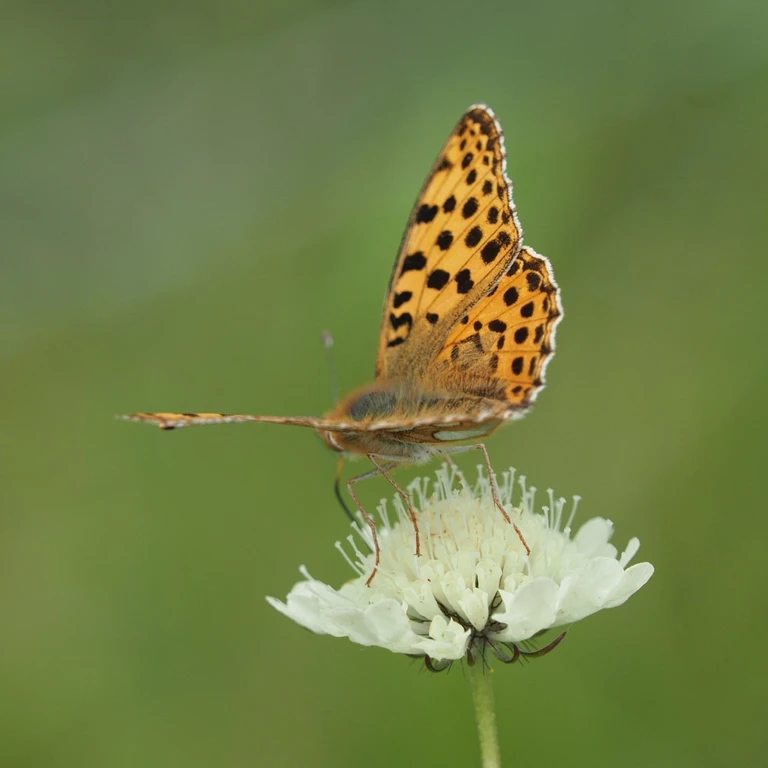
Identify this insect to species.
Issoria lathonia
